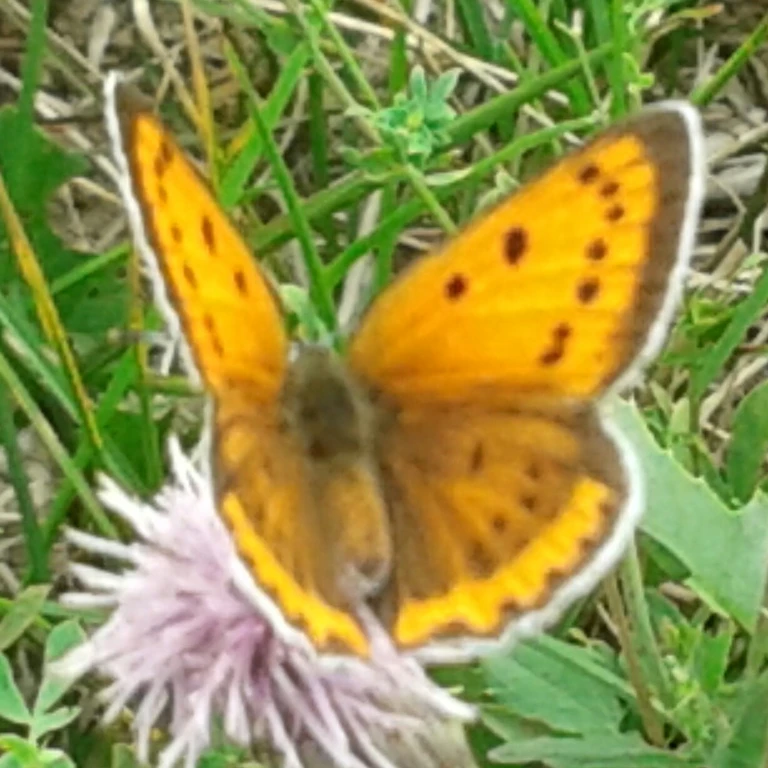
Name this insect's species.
Lycaena dispar
